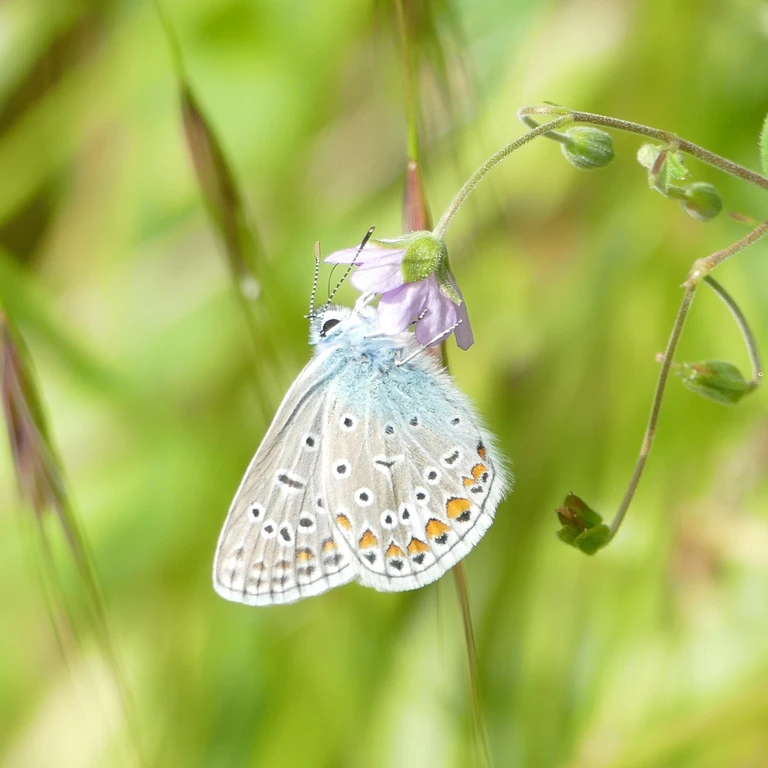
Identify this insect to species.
Polyommatus icarus
